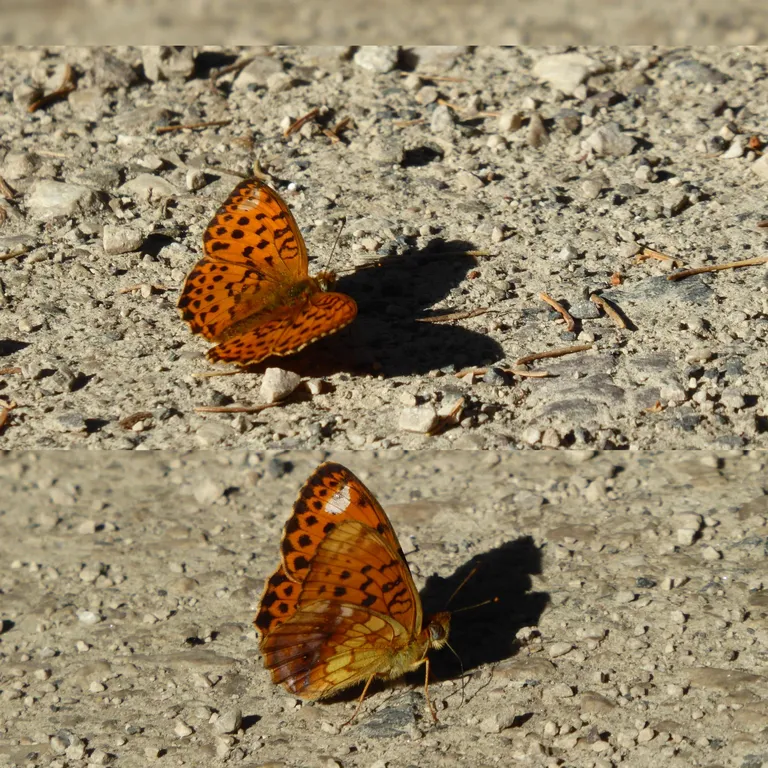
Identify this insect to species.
Brenthis daphne
